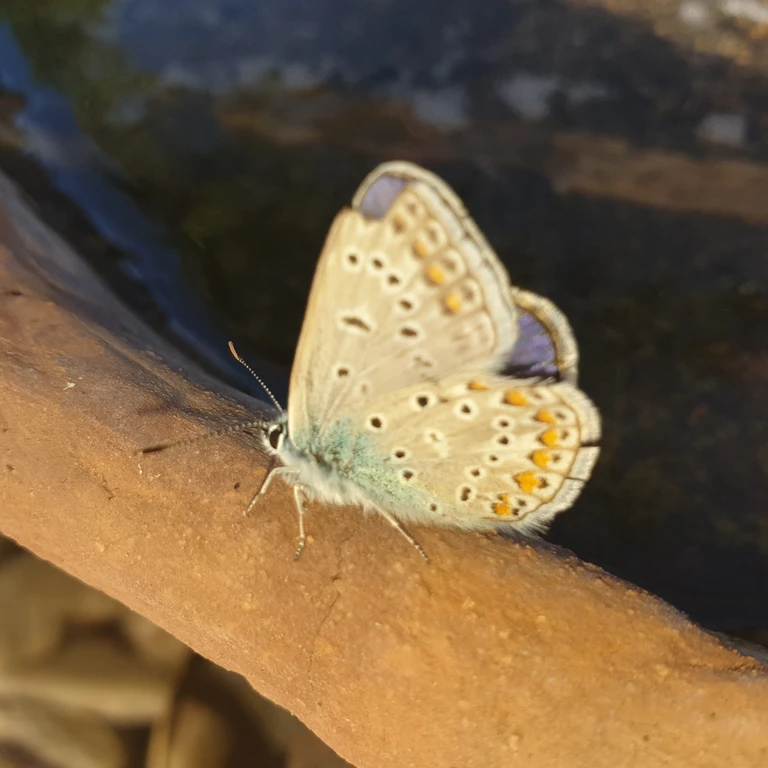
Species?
Polyommatus icarus
